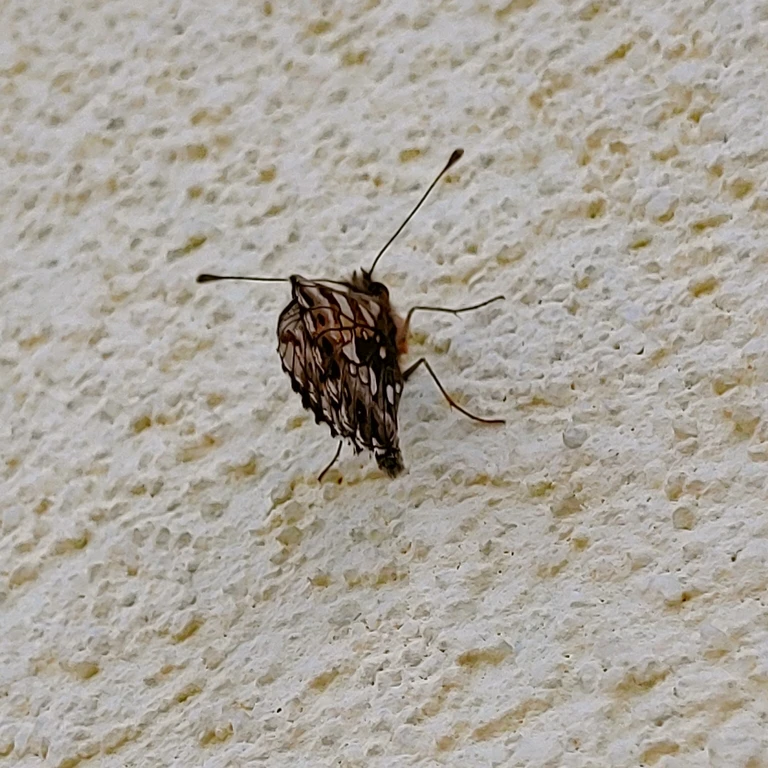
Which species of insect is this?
Boloria dia
